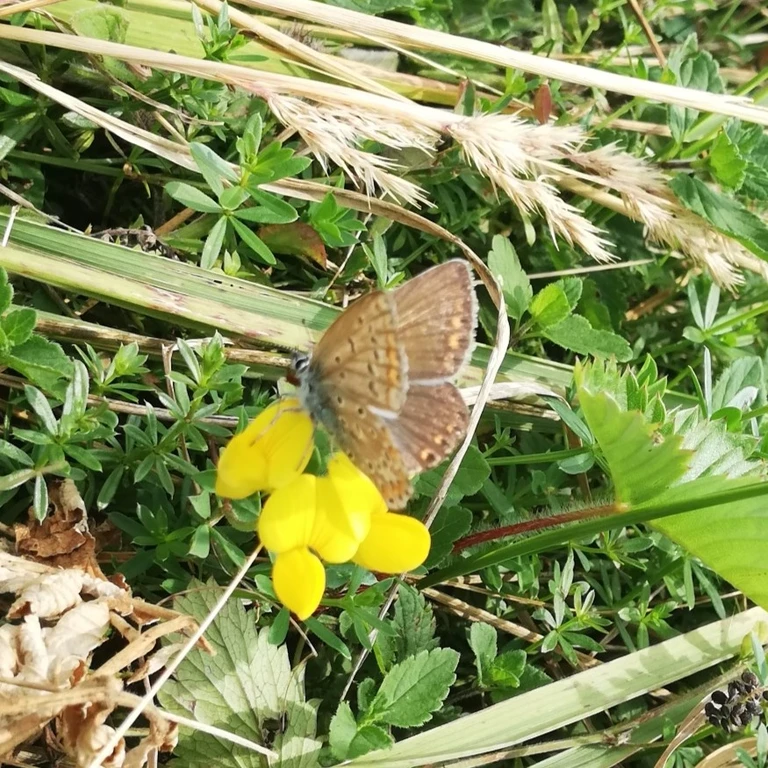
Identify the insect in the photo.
Polyommatus icarus
